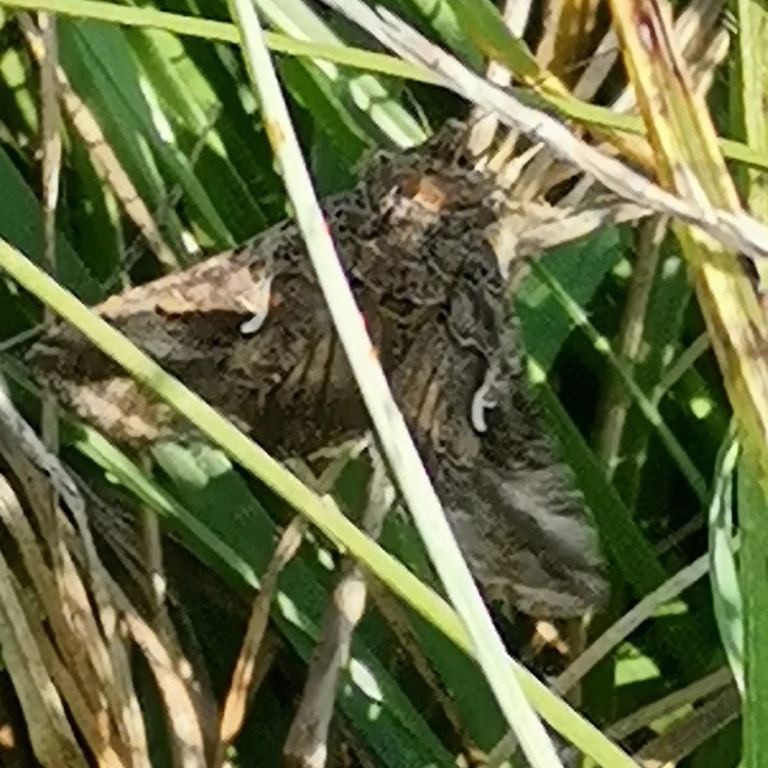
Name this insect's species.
Autographa gamma
